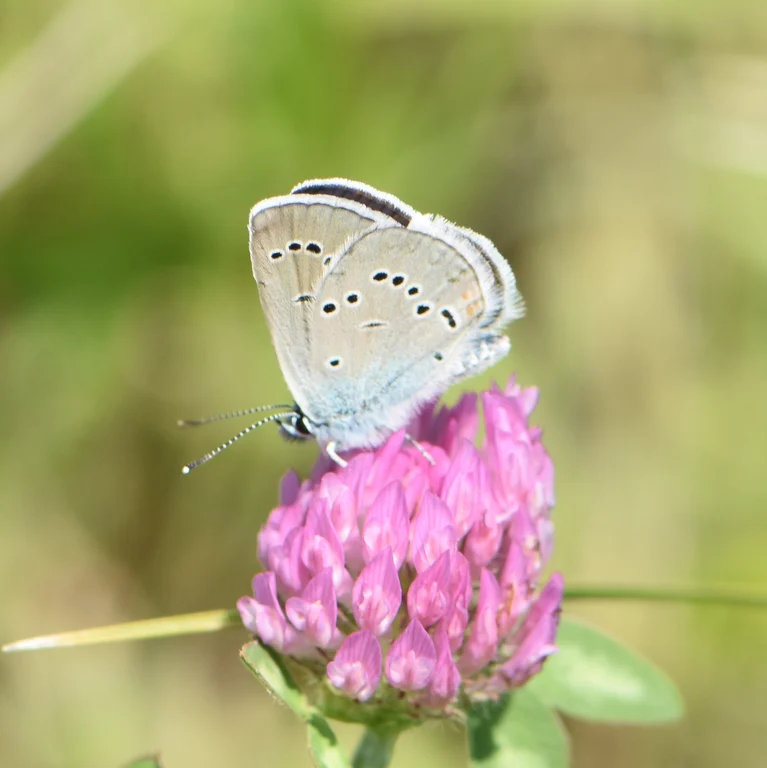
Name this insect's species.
Cyaniris semiargus
